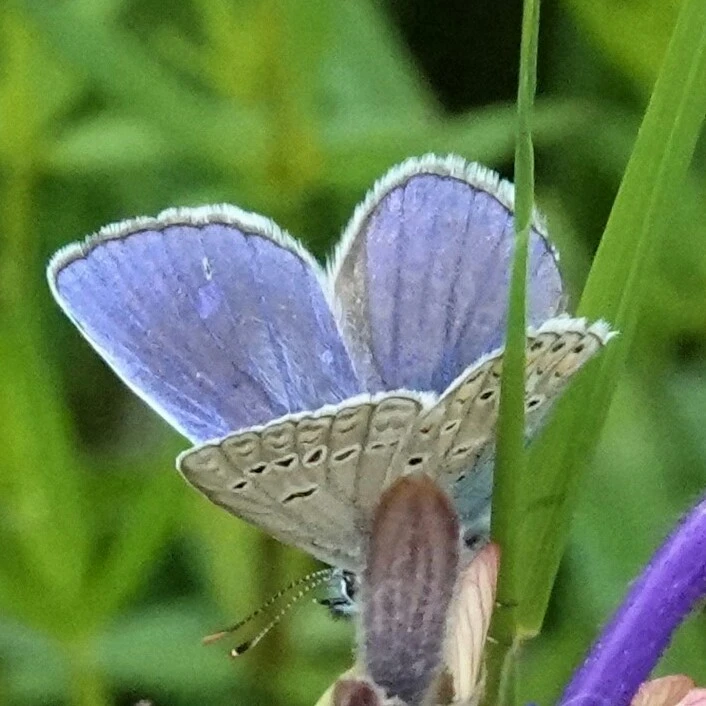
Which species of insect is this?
Polyommatus thersites
